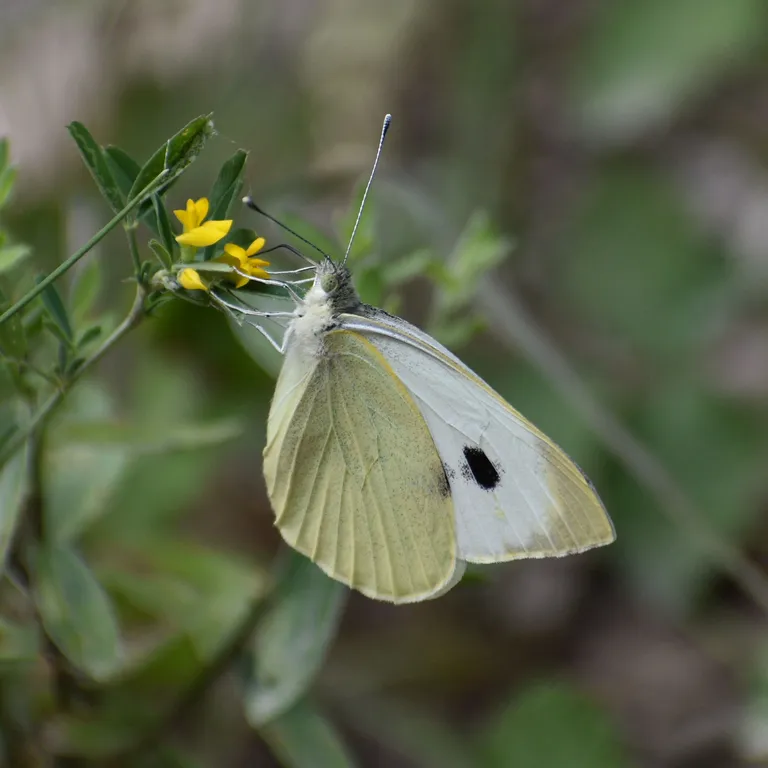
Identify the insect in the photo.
Pieris brassicae
